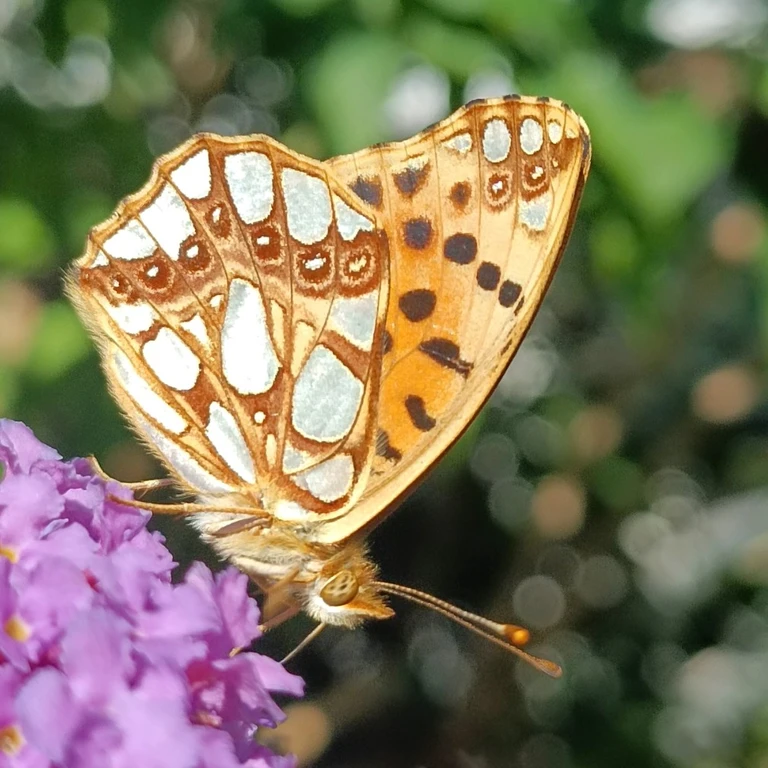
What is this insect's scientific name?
Issoria lathonia
